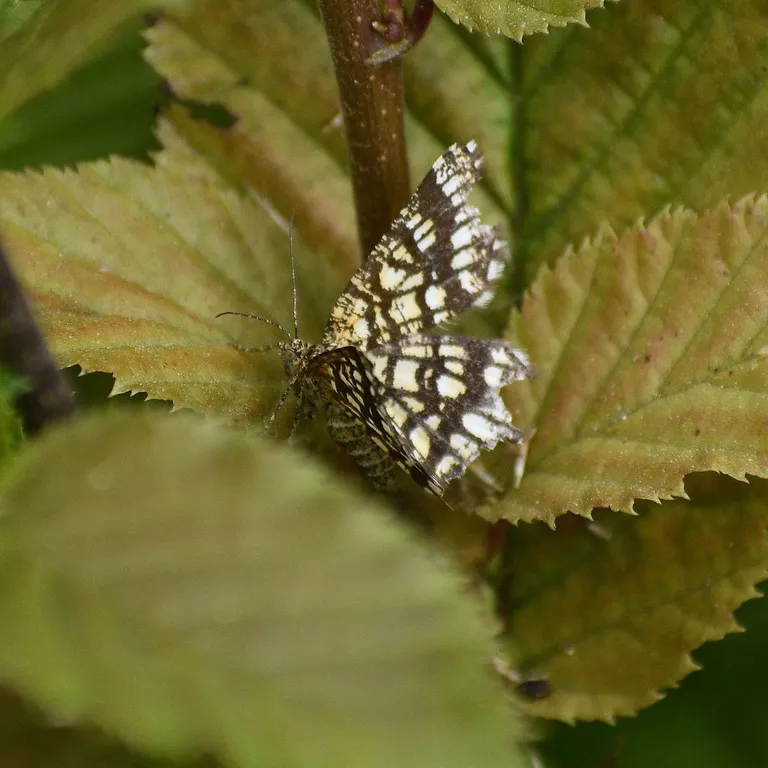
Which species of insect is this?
Chiasmia clathrata
